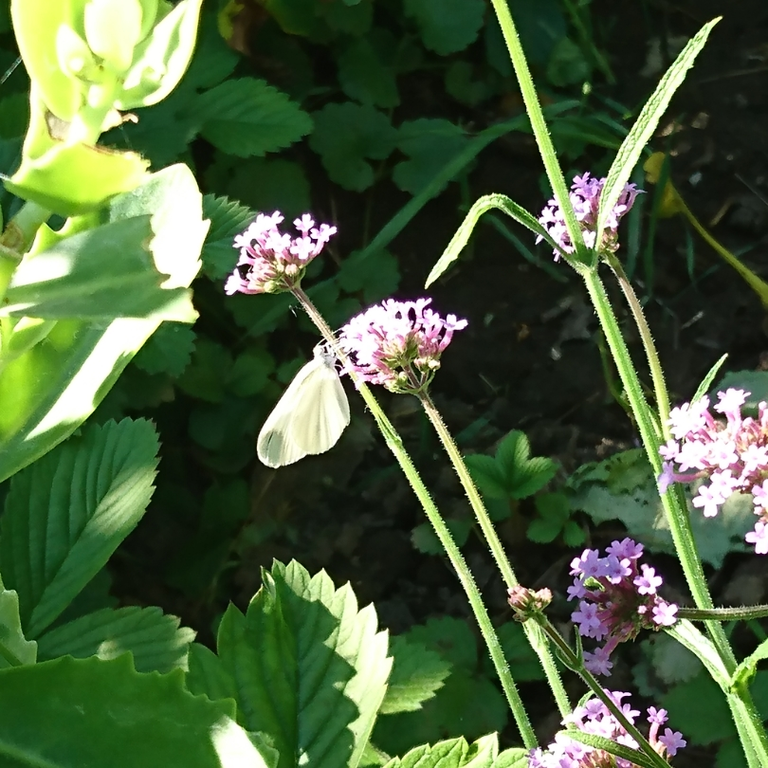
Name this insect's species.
Leptidea sinapis/juvernica
